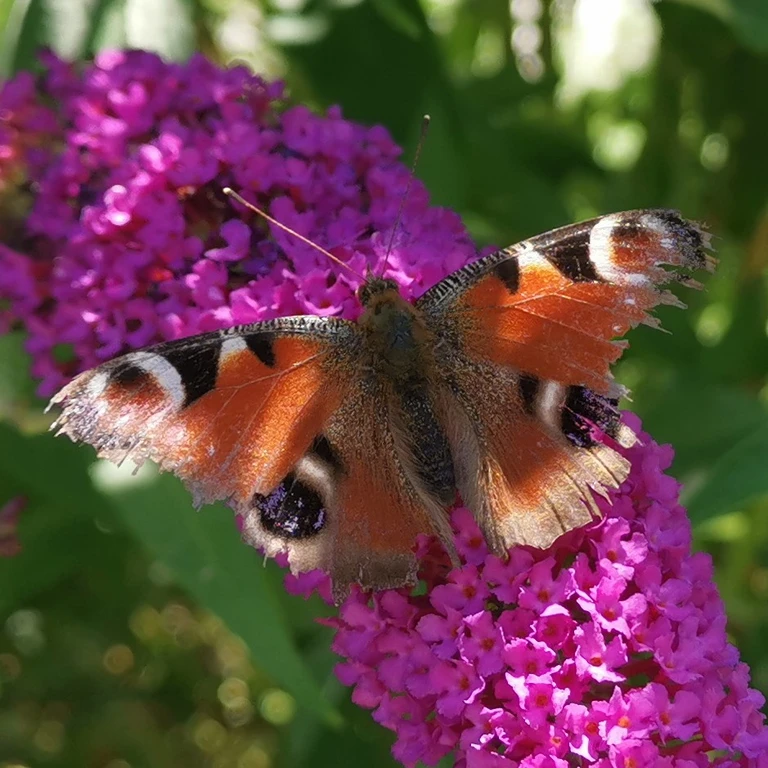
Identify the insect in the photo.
Aglais io
